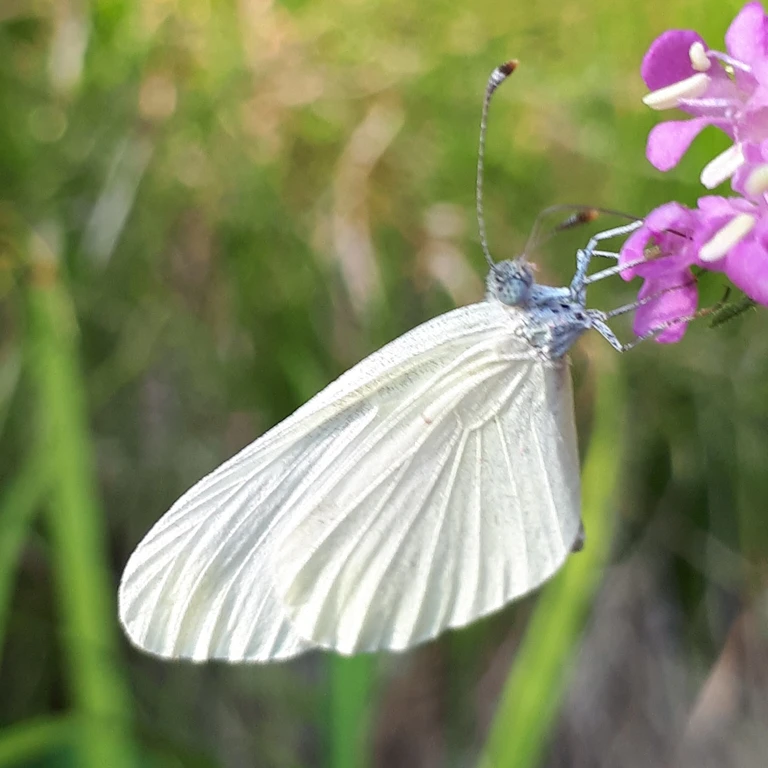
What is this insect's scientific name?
Leptidea sinapis/juvernica
